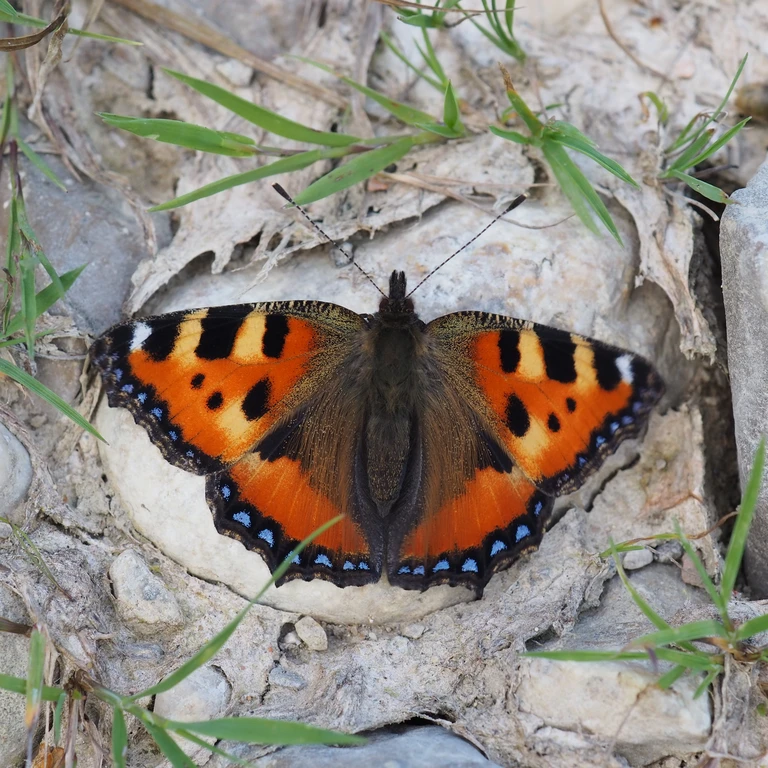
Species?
Aglais urticae
